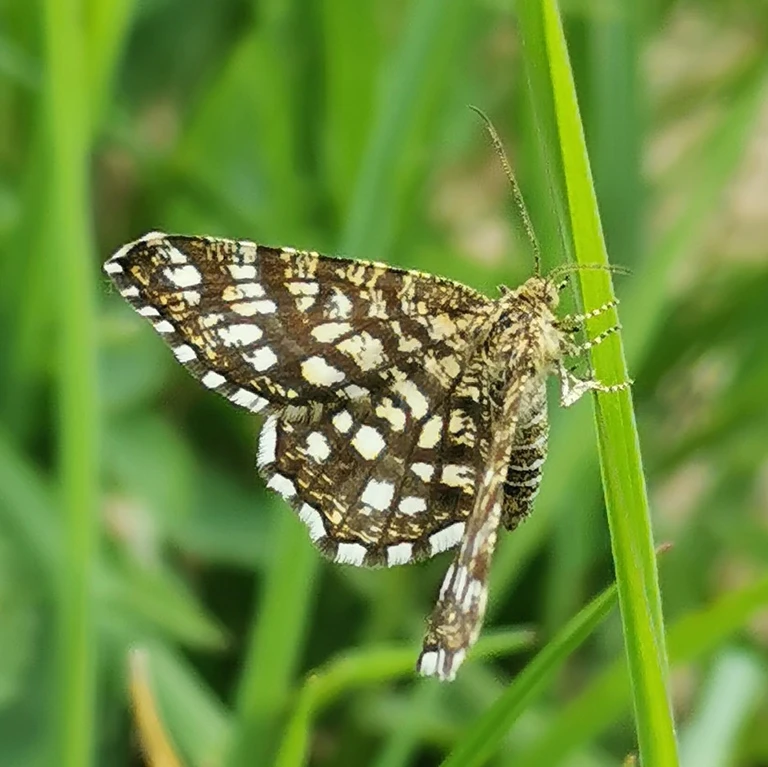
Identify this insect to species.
Chiasmia clathrata
